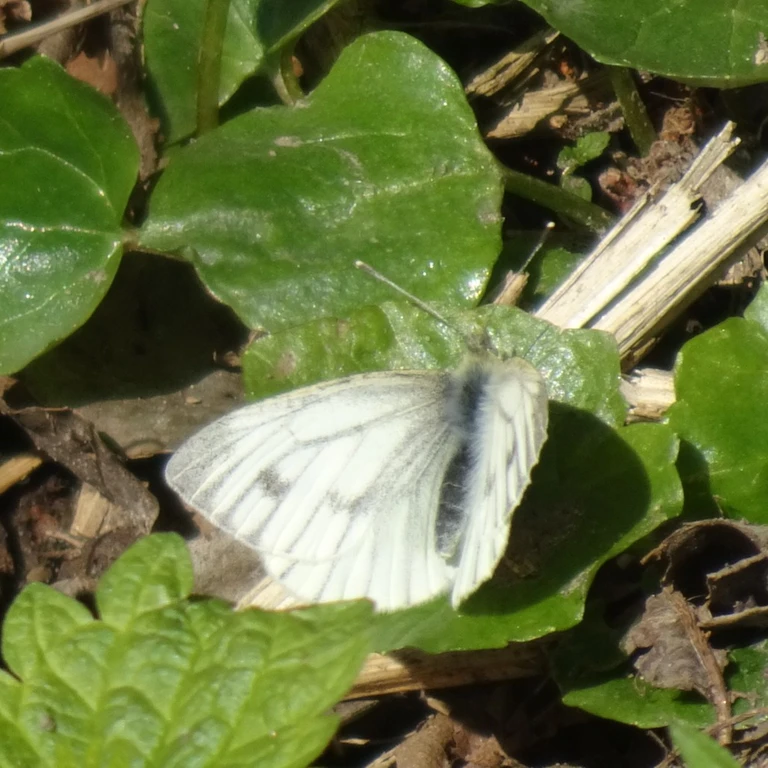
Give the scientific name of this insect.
Pieris napi
